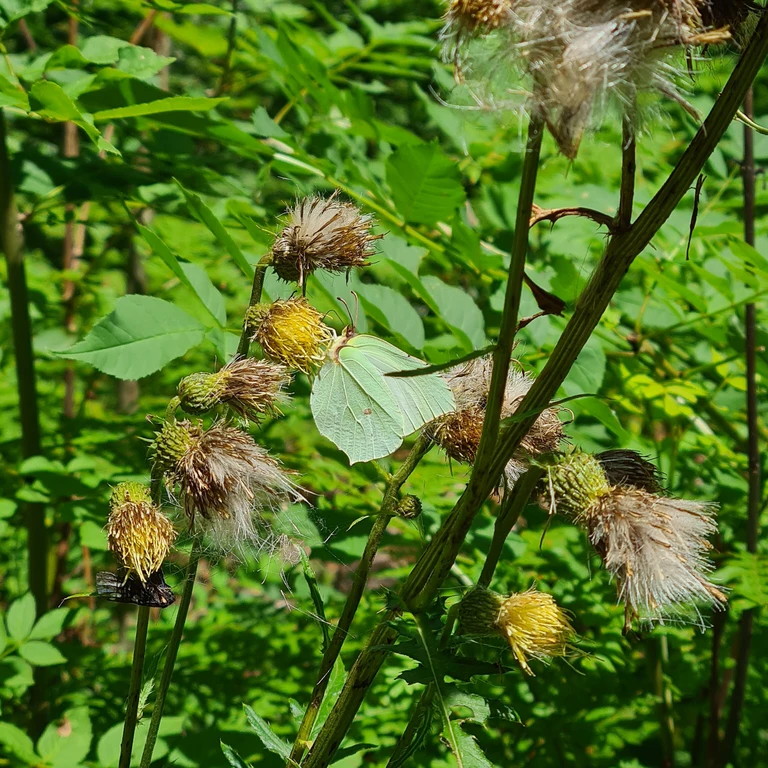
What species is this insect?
Gonepteryx rhamni
